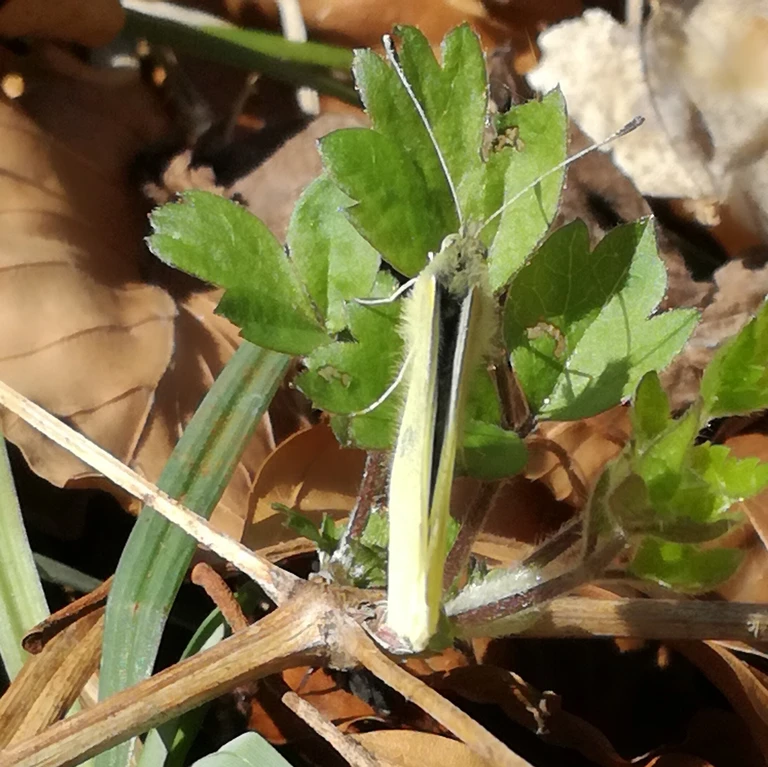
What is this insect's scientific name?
Pieris rapae
